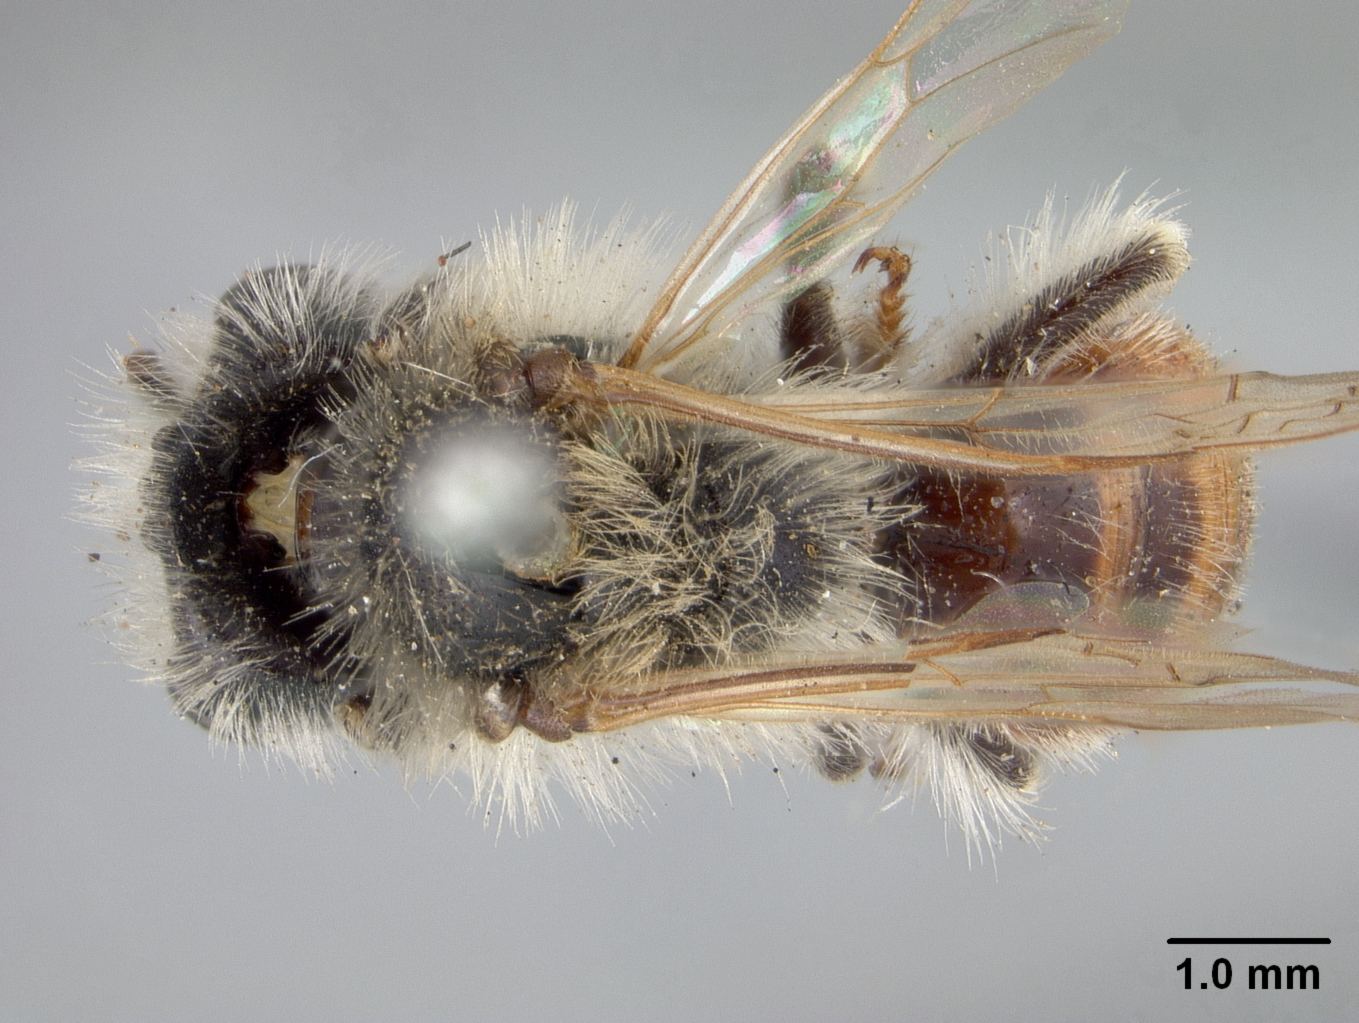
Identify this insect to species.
Cilissa erythrogaster
